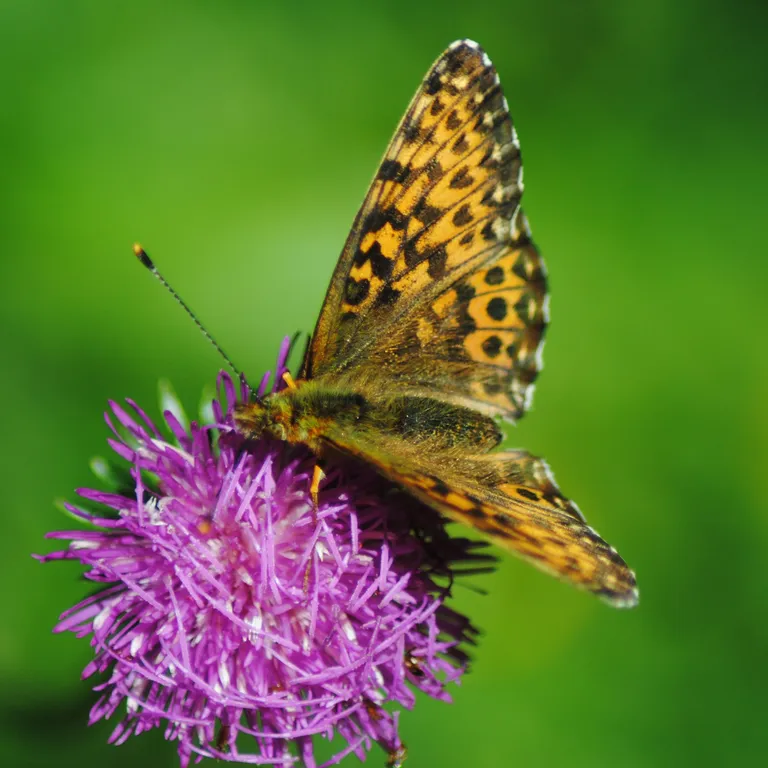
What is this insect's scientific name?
Boloria titania
